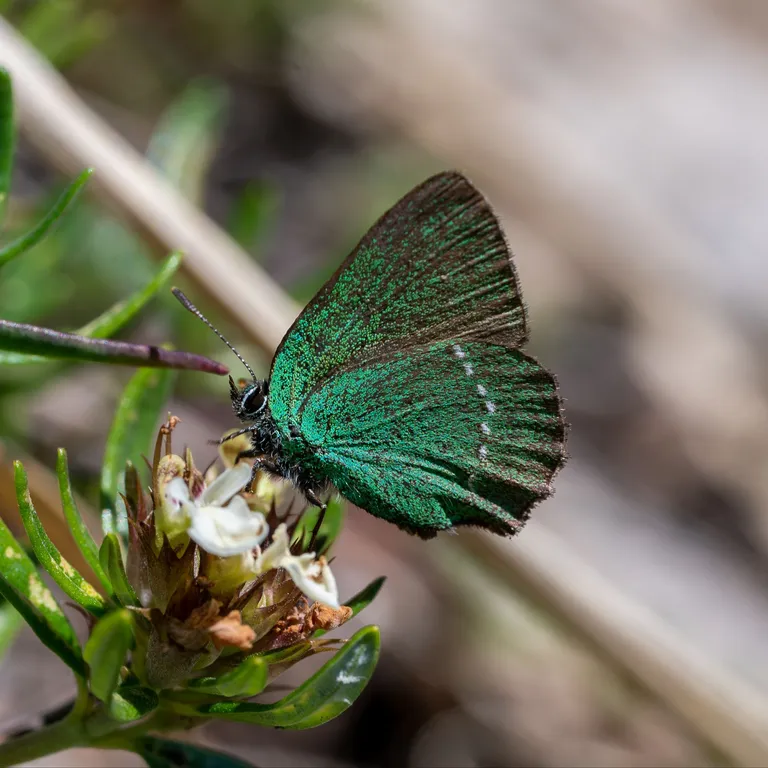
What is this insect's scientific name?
Callophrys rubi
